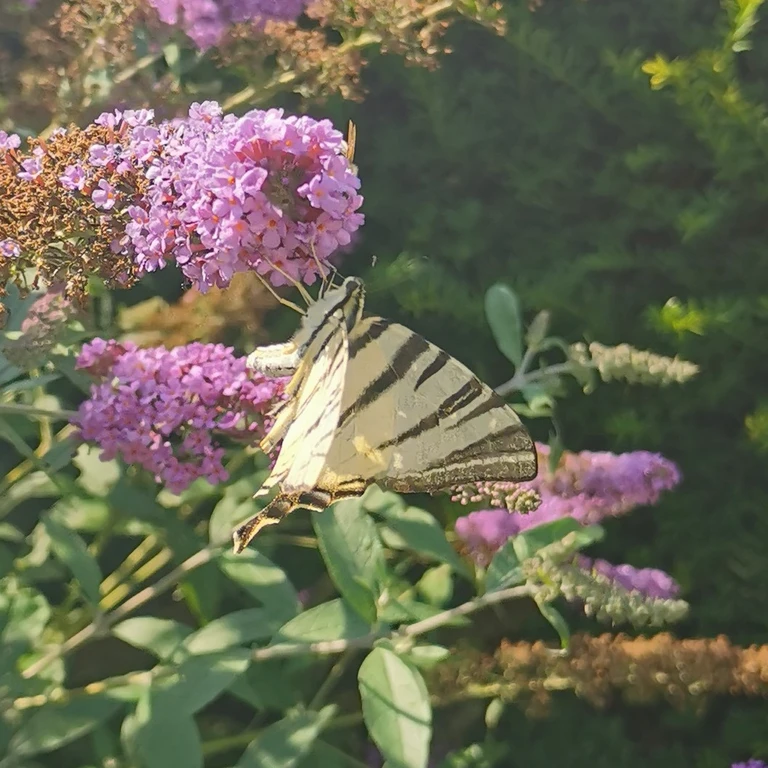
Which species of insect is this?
Iphiclides podalirius
